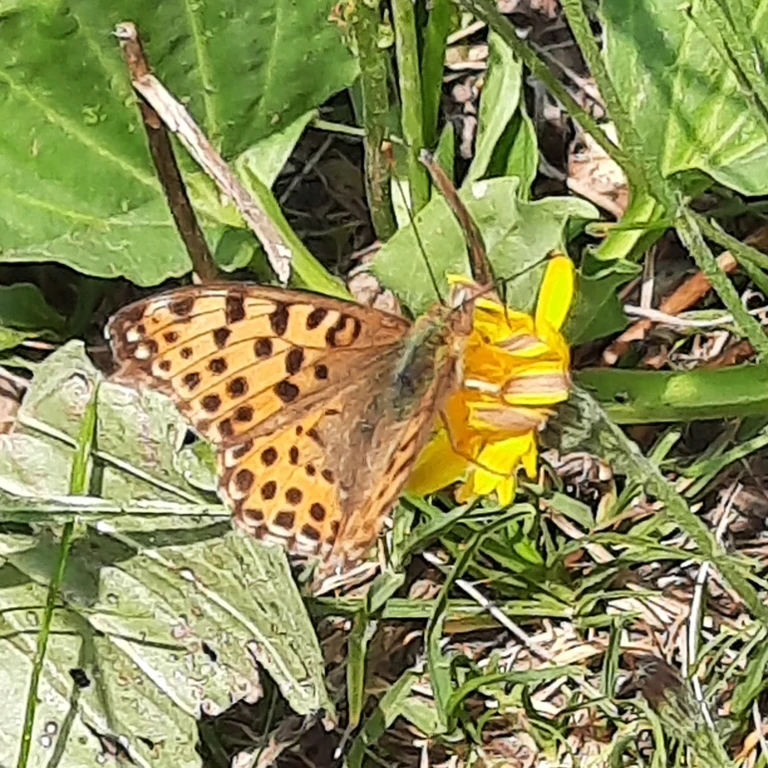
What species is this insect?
Issoria lathonia
